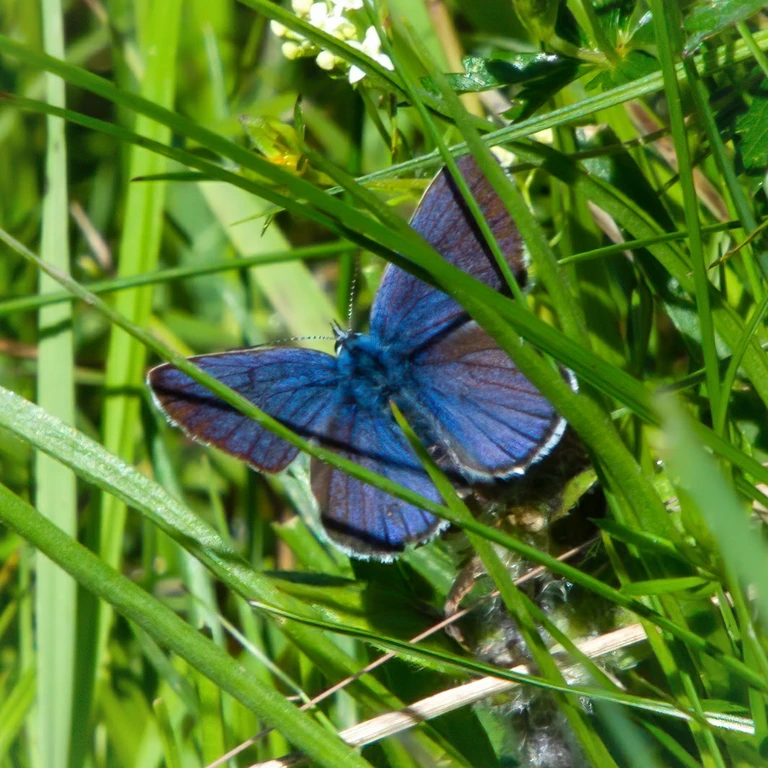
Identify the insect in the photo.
Cyaniris semiargus
